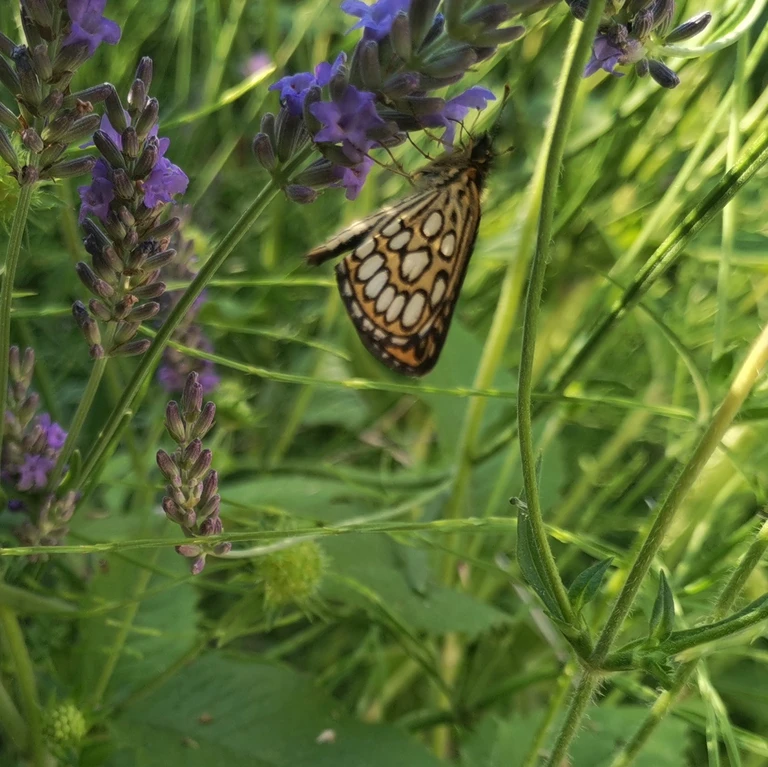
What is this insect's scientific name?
Heteropterus morpheus
